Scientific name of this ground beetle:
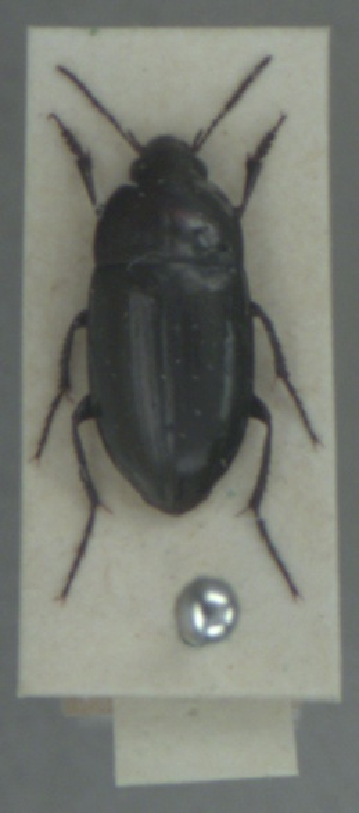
Amara famelica
